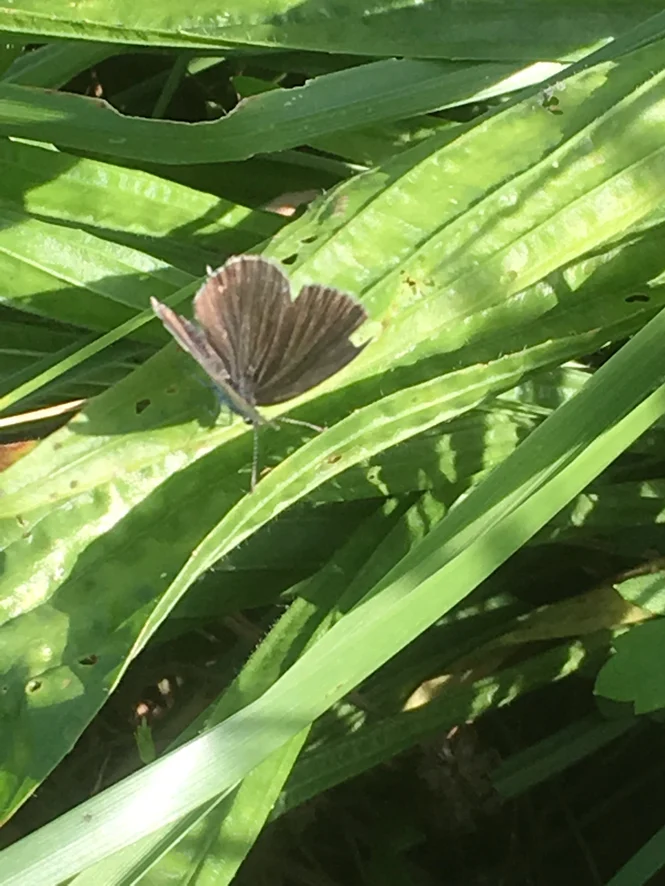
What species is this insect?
Cupido argiades (also Elkalyce argiades)
